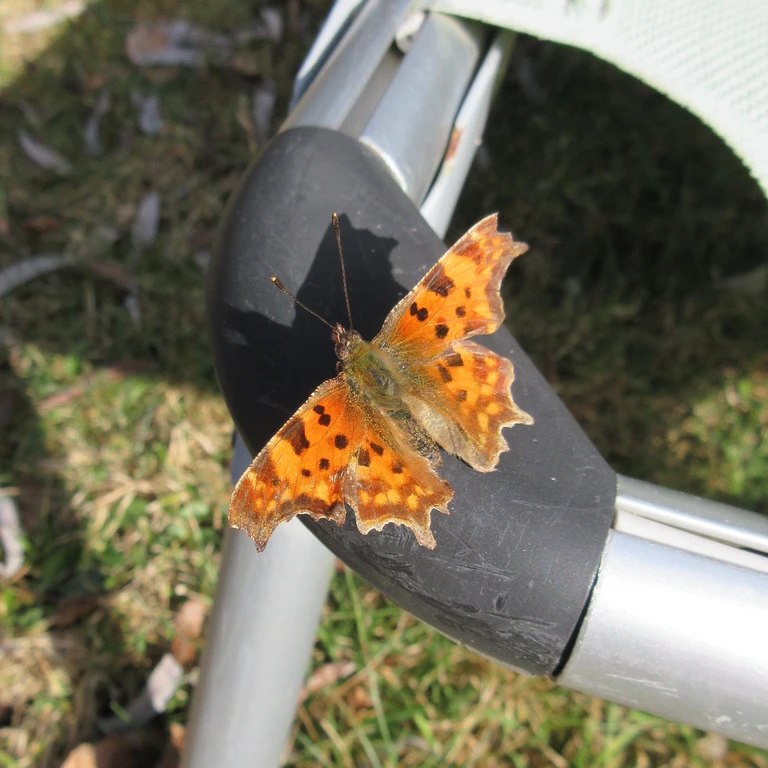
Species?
Polygonia c-album
